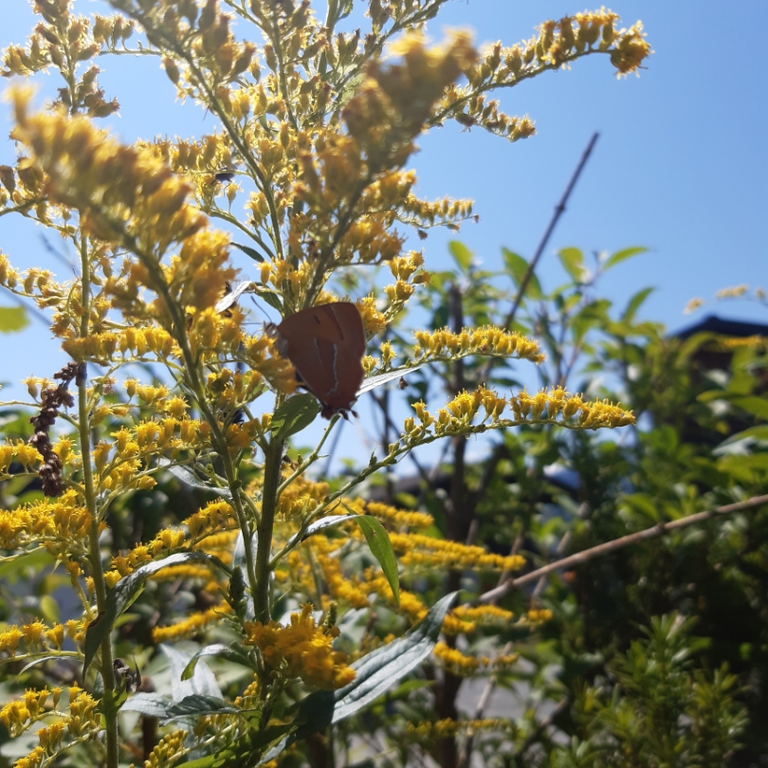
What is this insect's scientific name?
Thecla betulae
